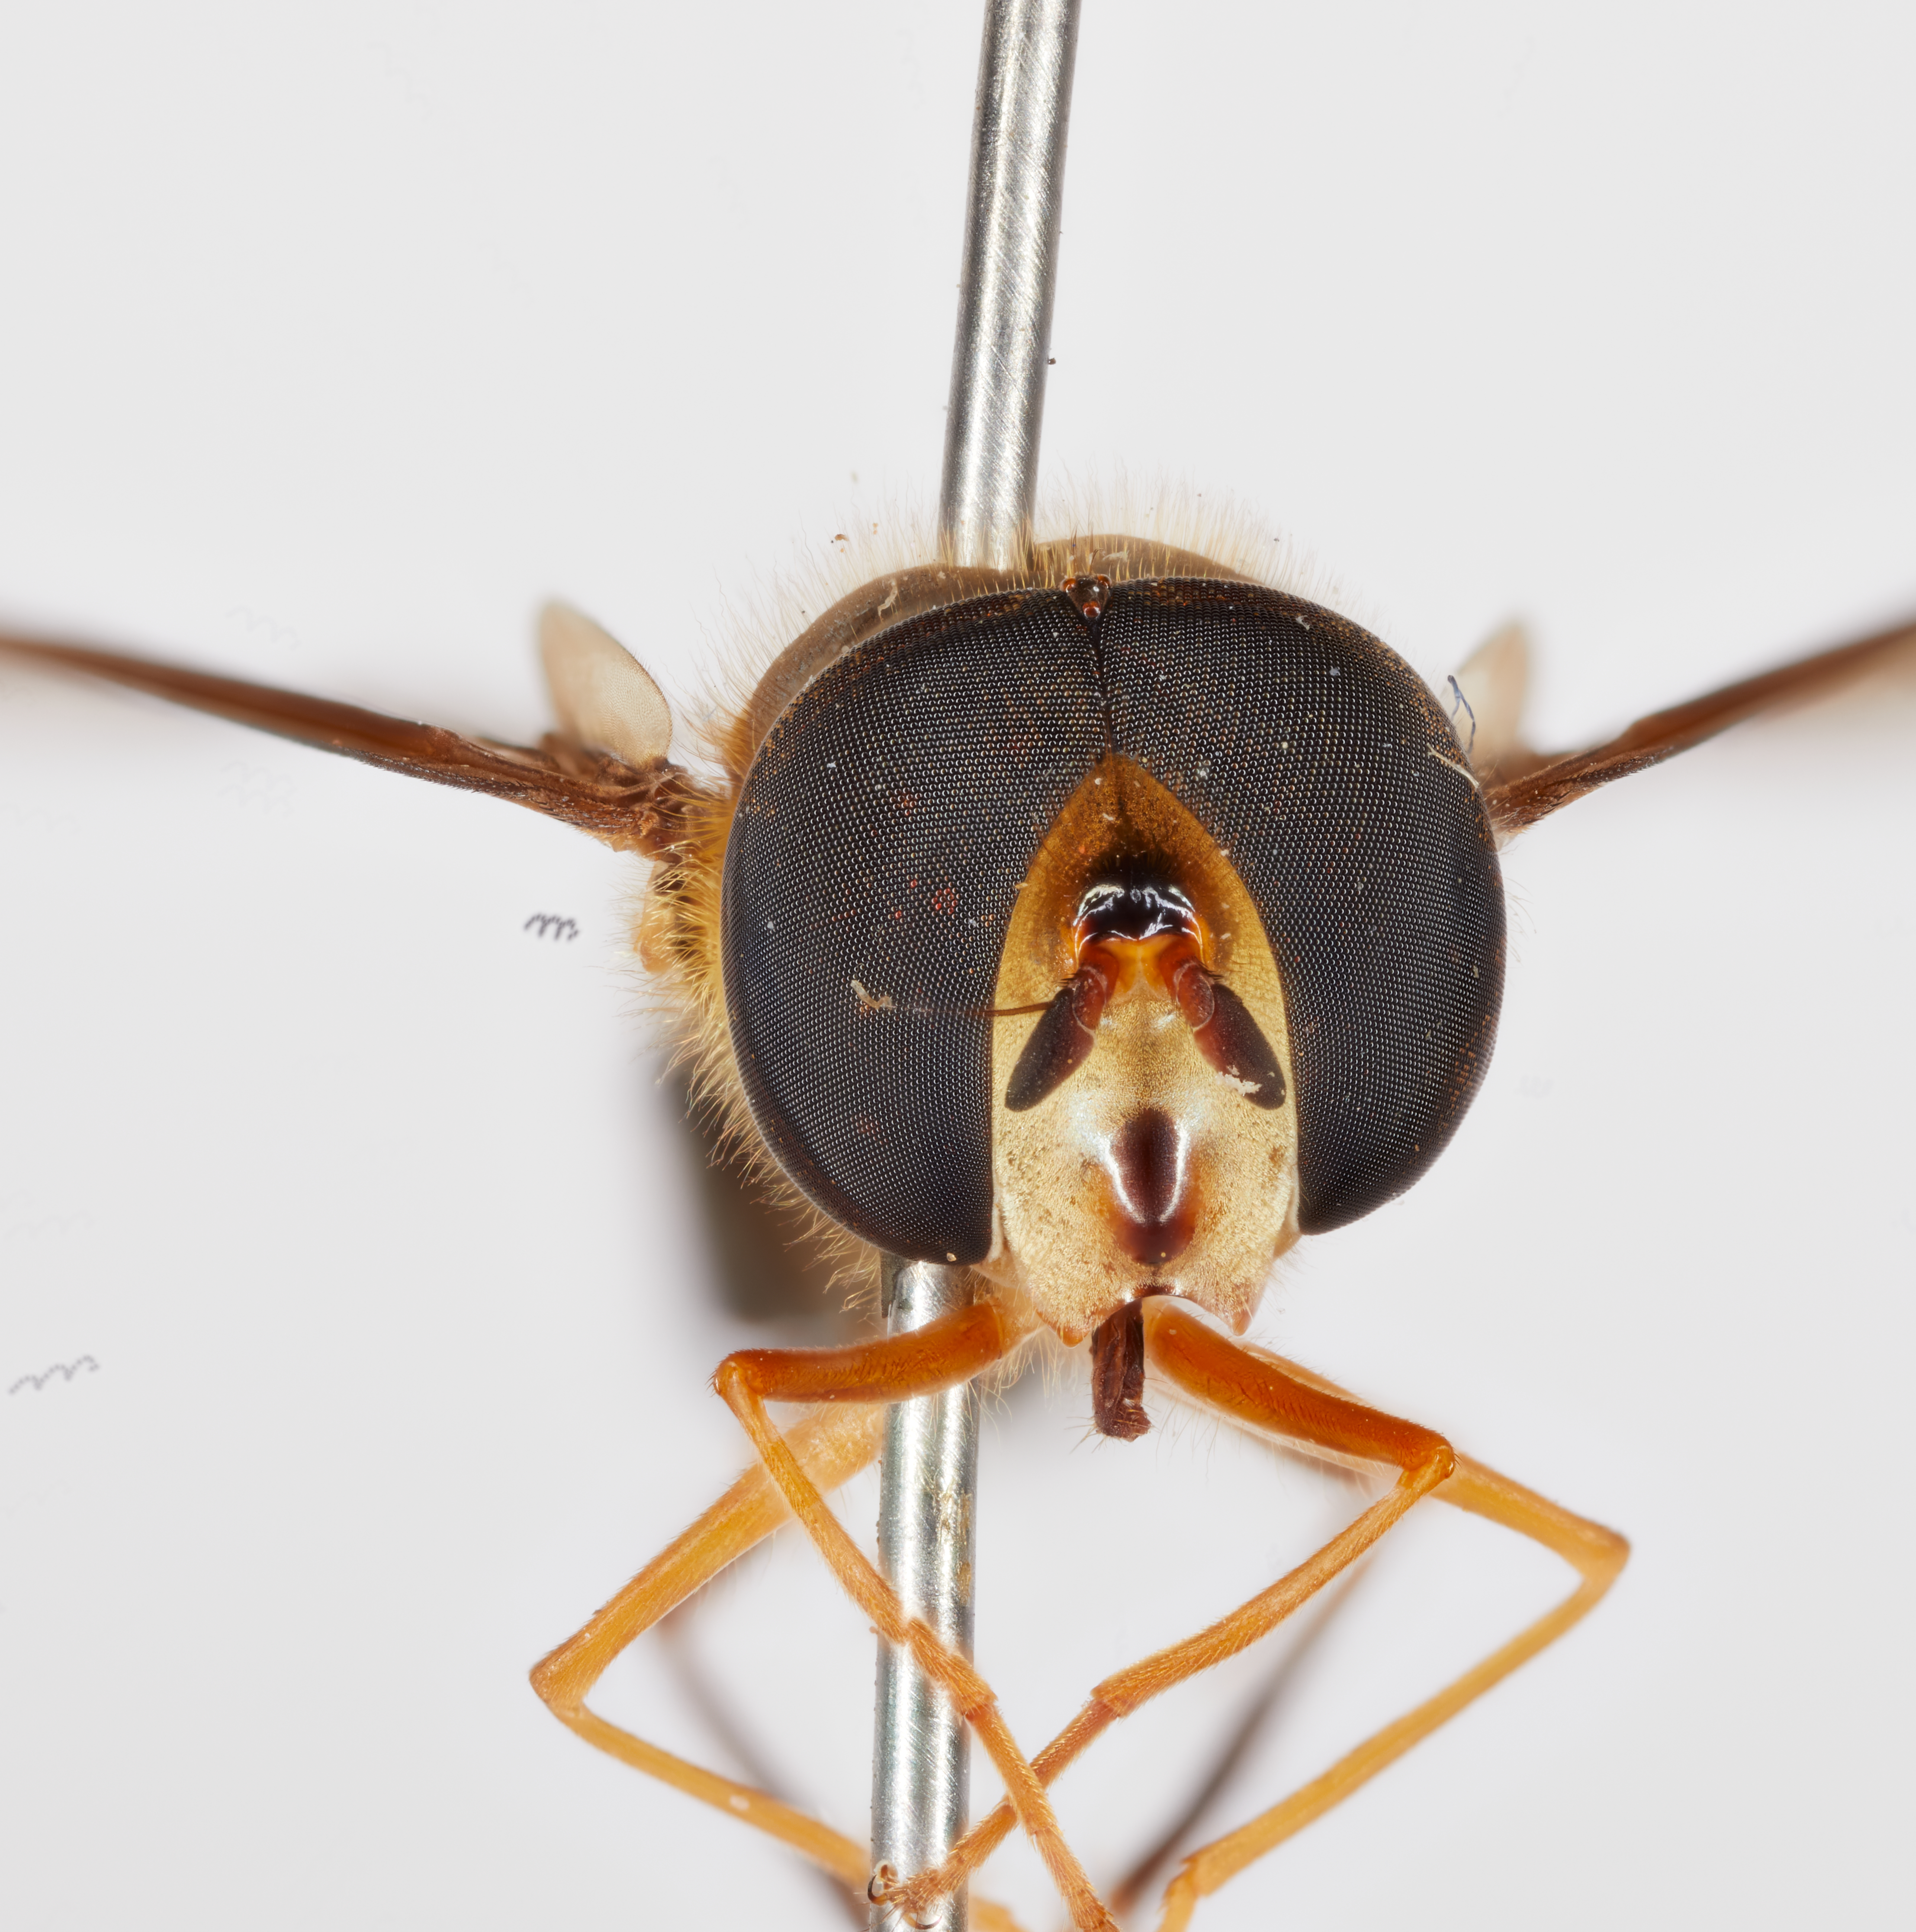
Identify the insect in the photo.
Meliscaeva mathisi
